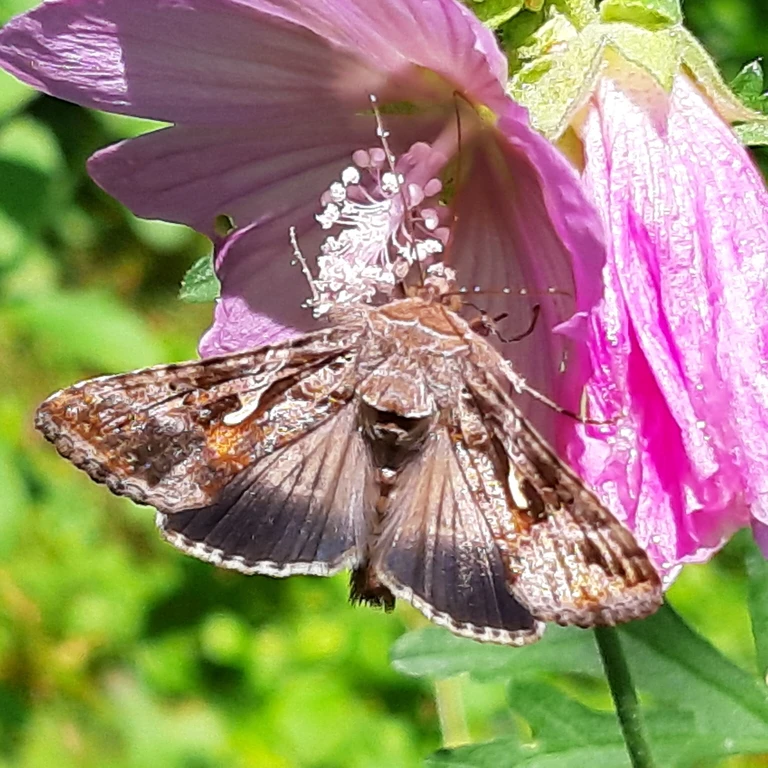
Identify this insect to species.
Autographa gamma
